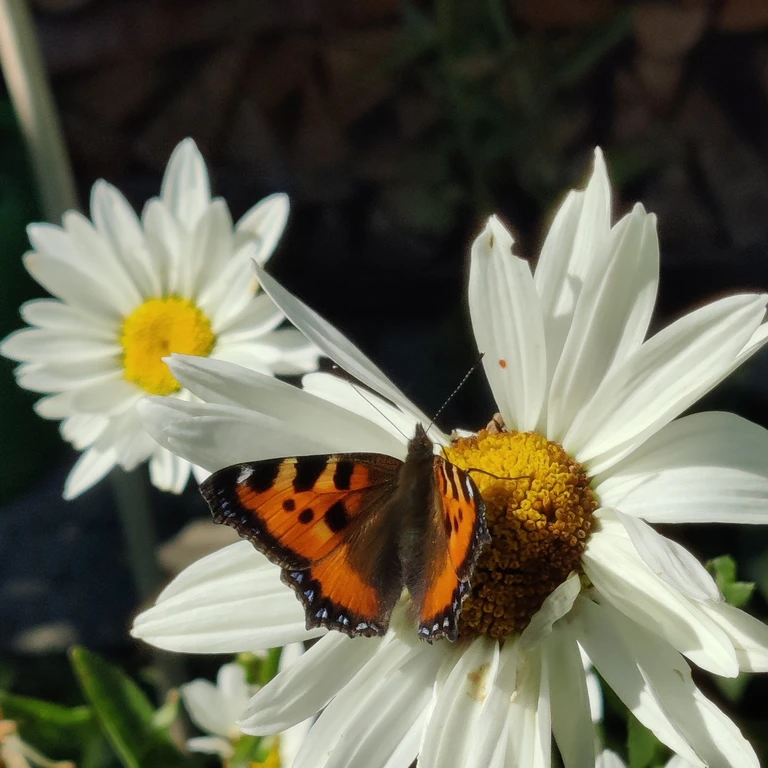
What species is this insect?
Aglais urticae
